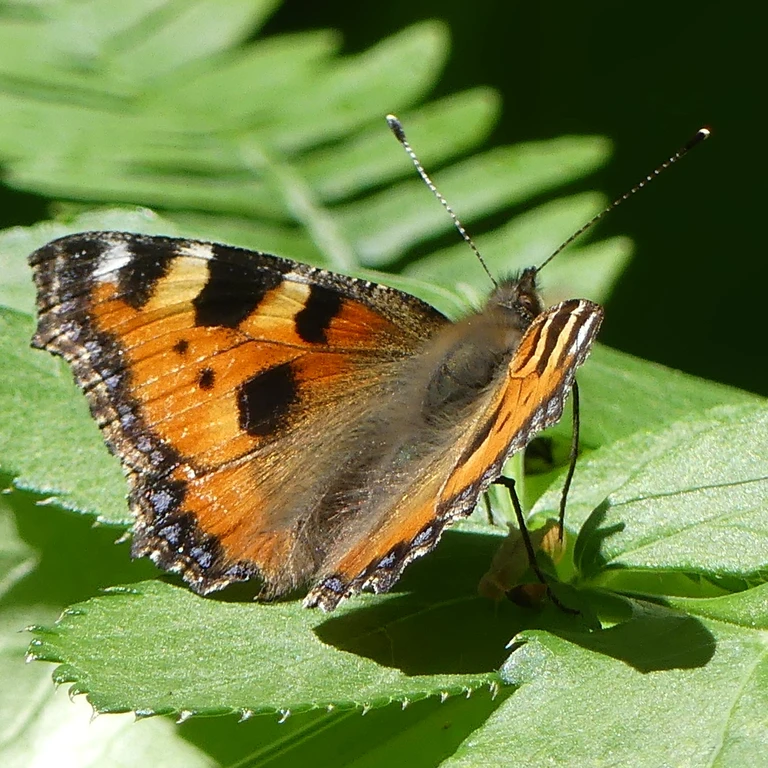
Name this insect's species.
Aglais urticae
